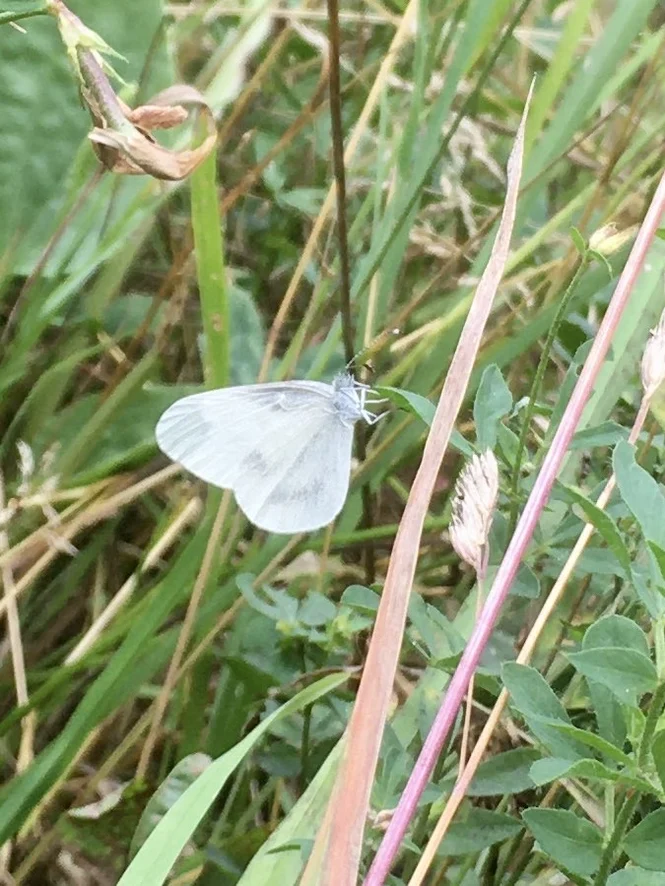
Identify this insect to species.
Leptidea sinapis/juvernica
